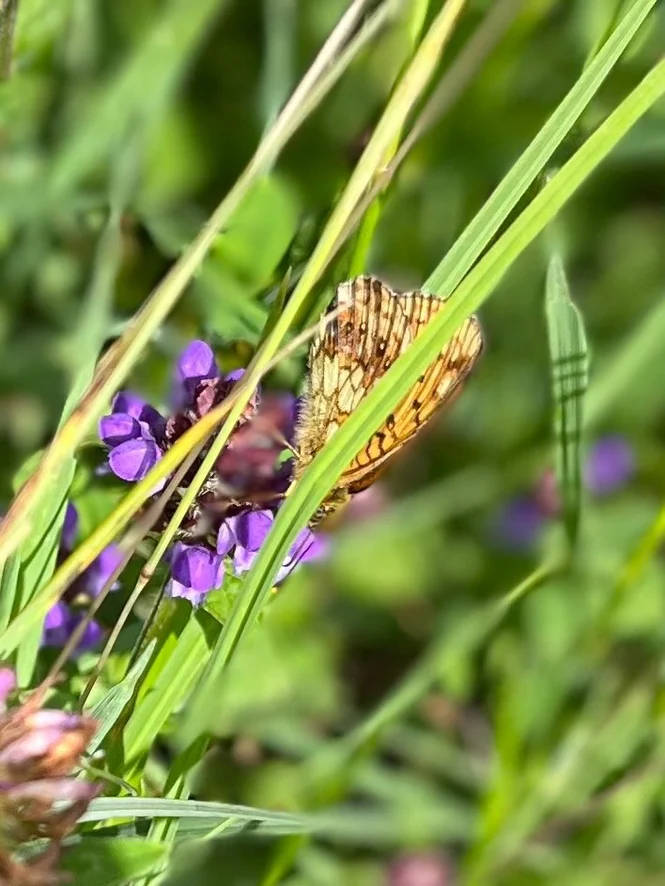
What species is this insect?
Brenthis ino
